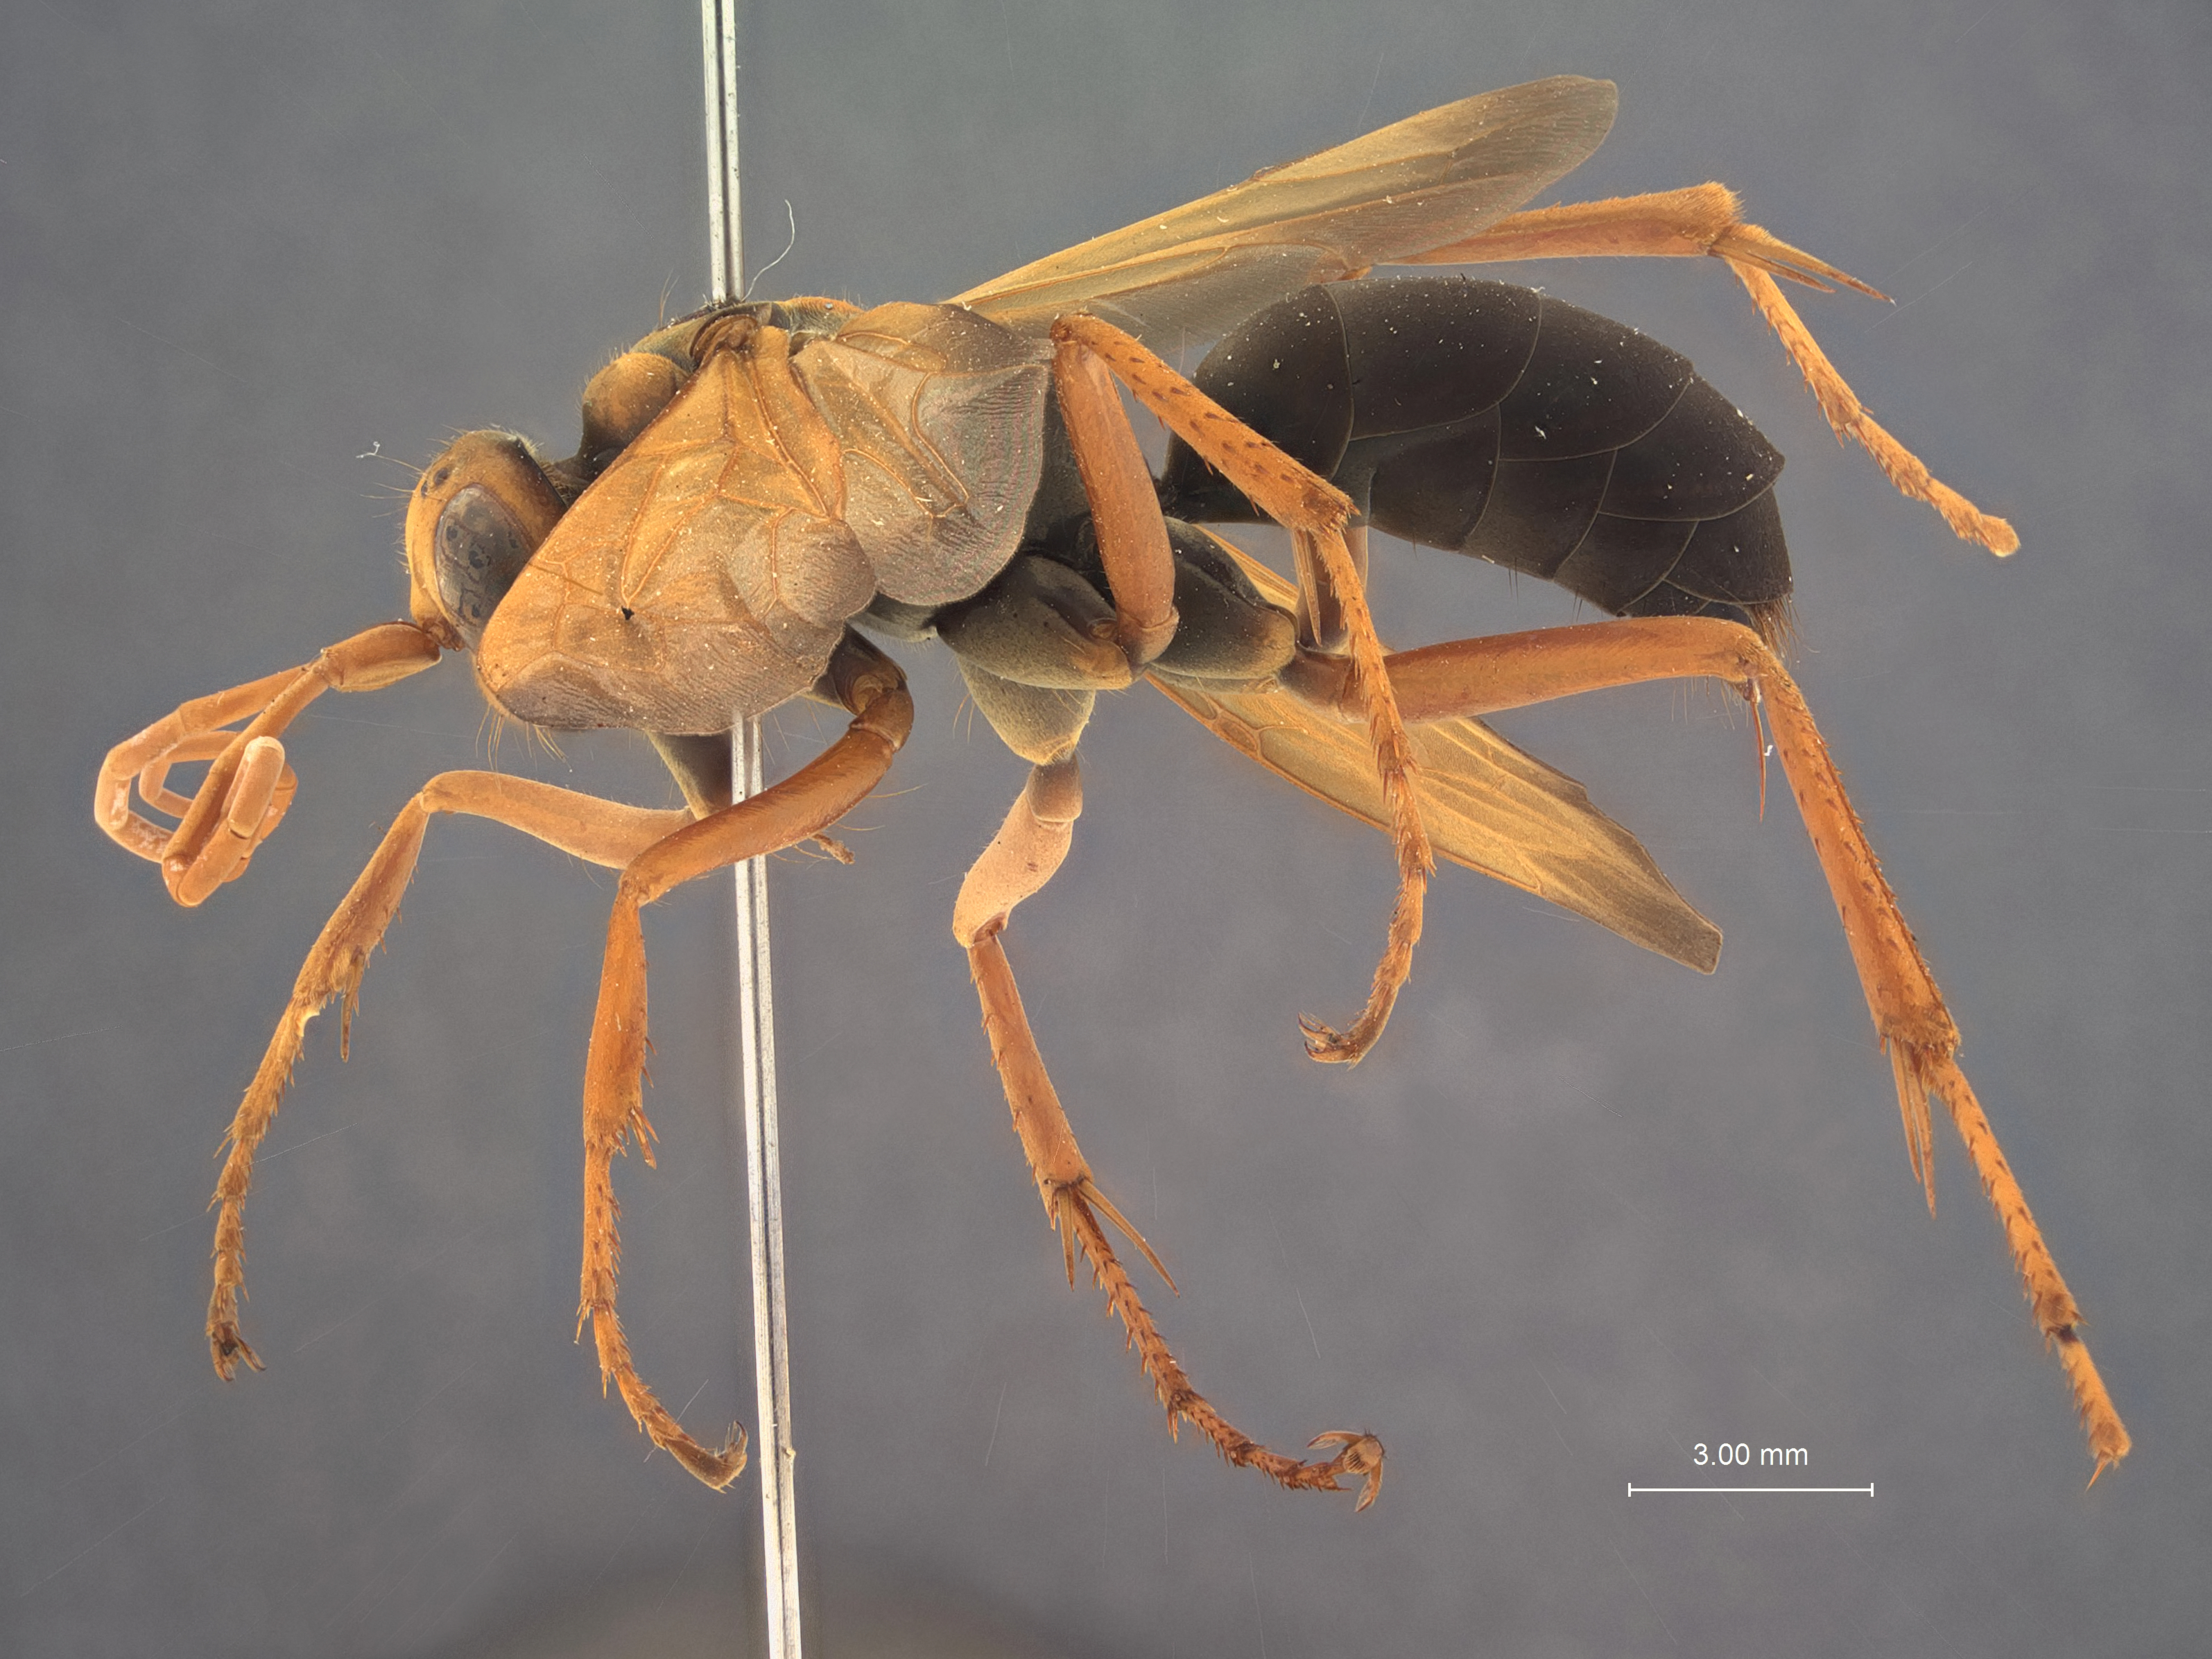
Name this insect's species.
Temlepis taiwanus
